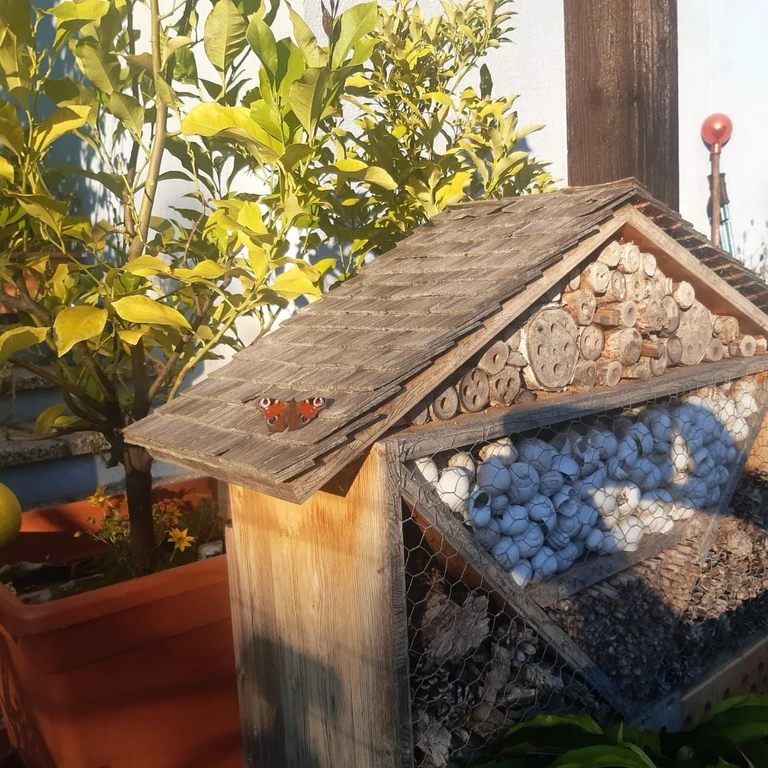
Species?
Aglais io
